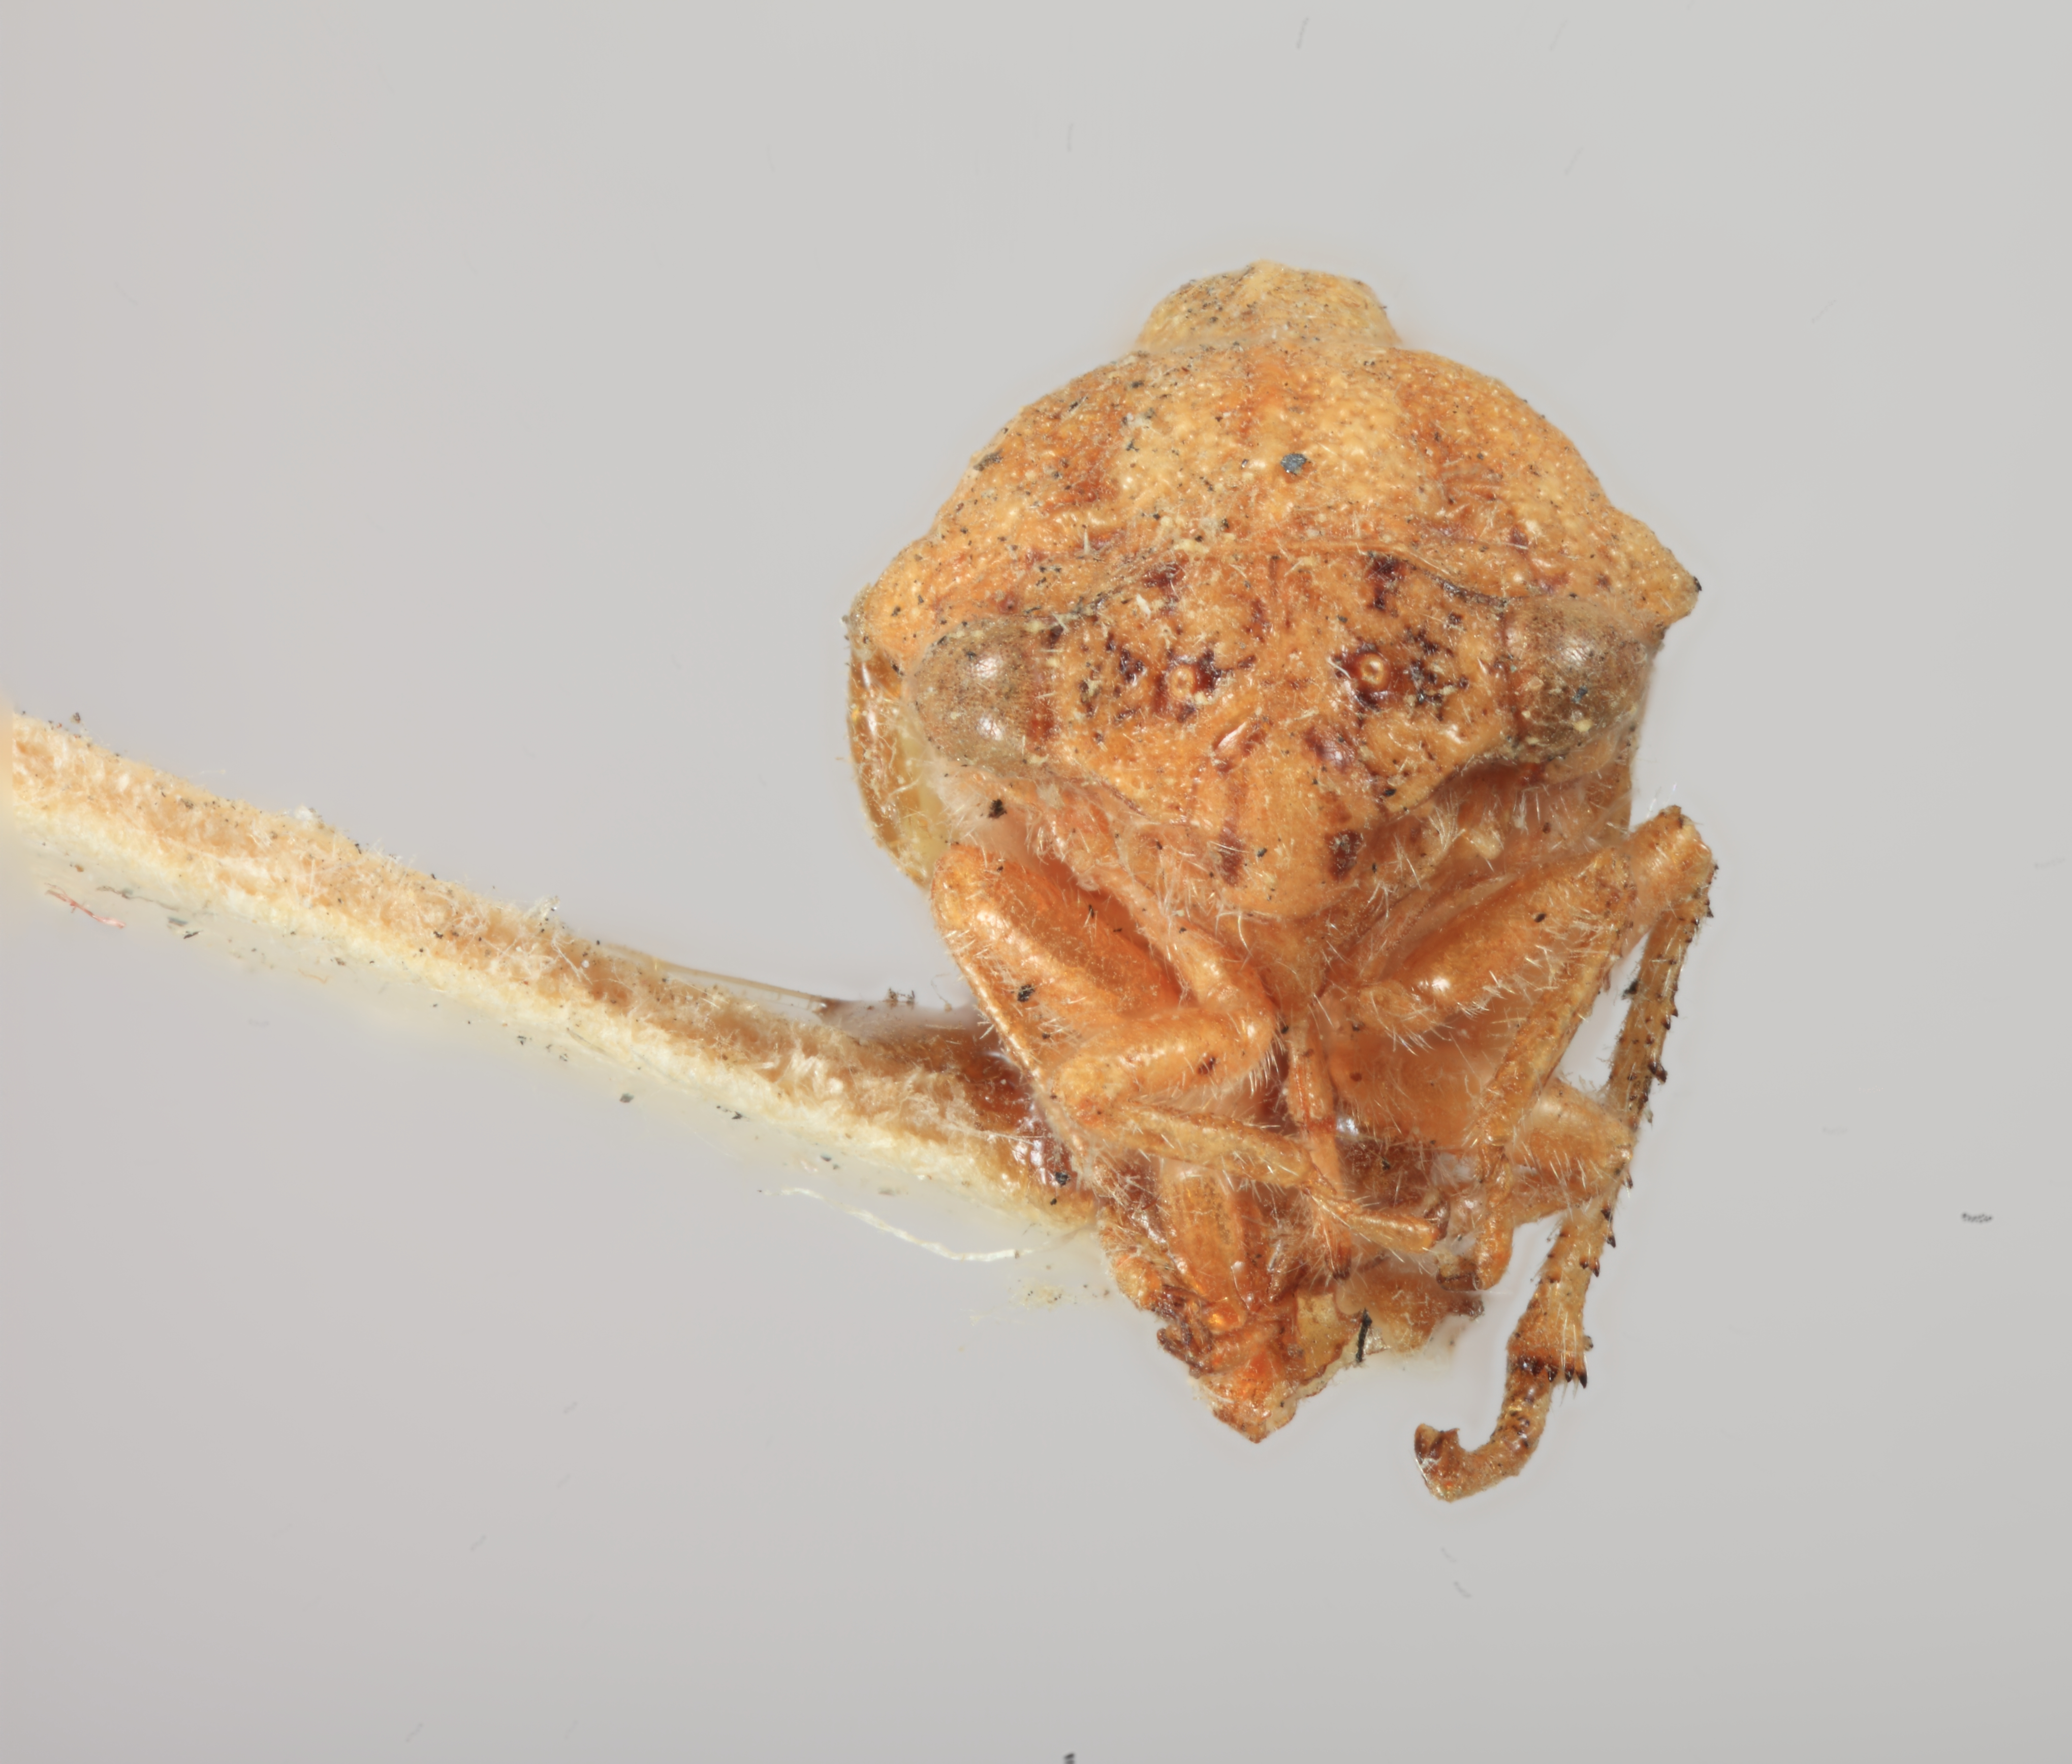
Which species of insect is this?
Evashmeadea bajula
